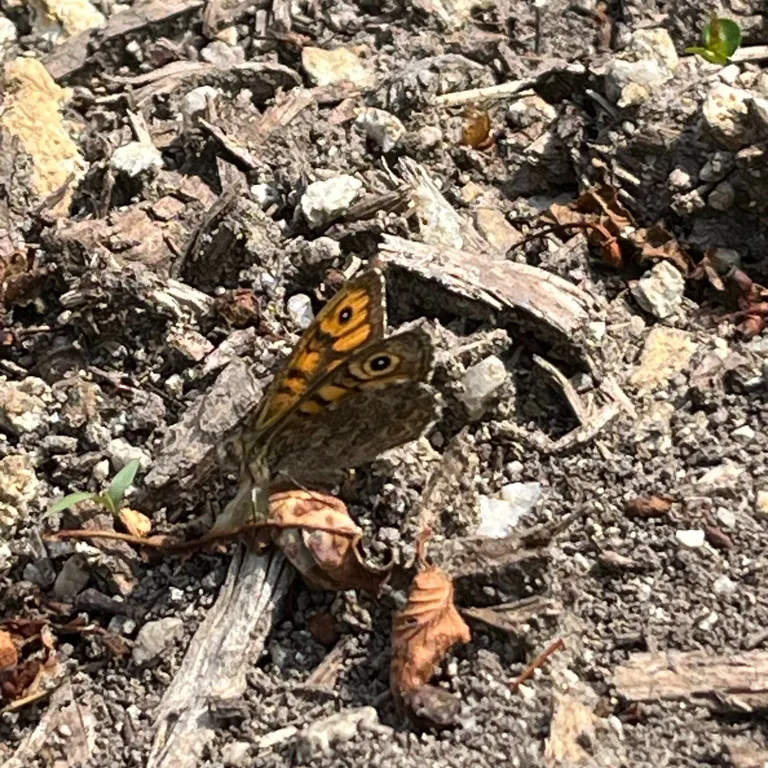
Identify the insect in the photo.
Lasiommata megera (also Pararge megera)
